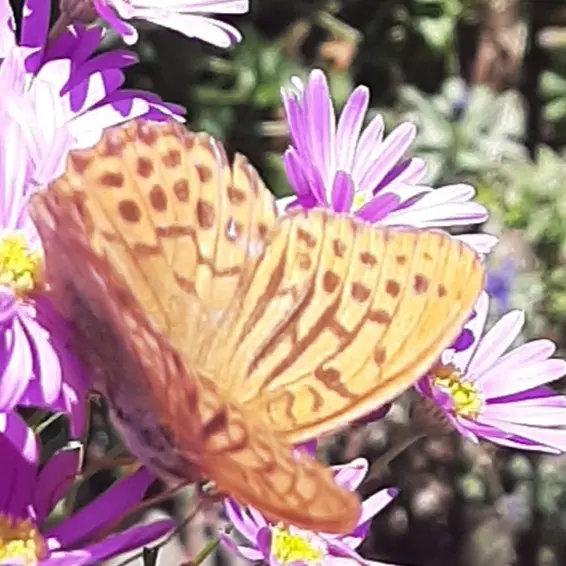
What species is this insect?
Argynnis paphia
